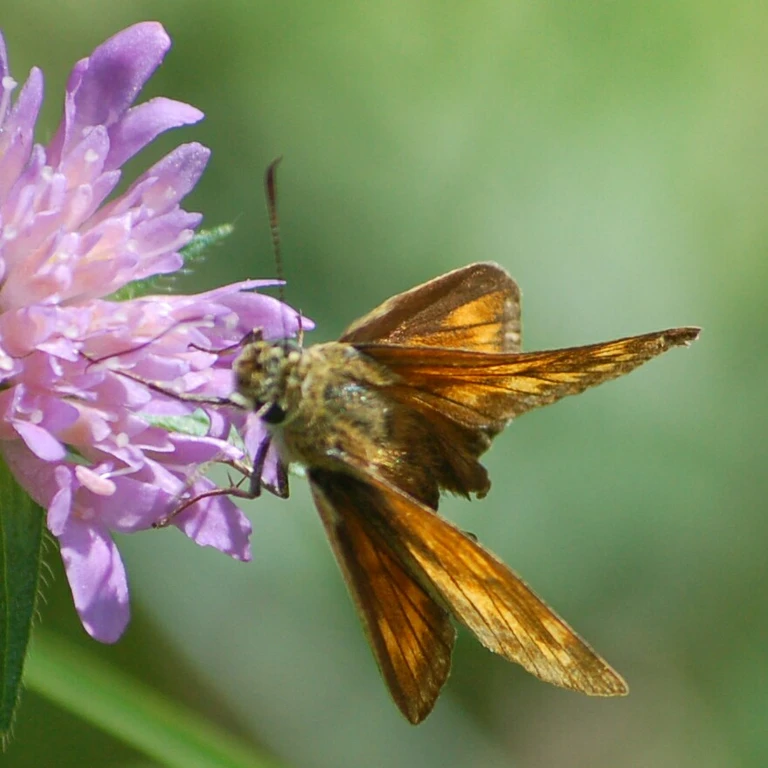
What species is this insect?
Ochlodes sylvanus (also Ochlodes venata)
